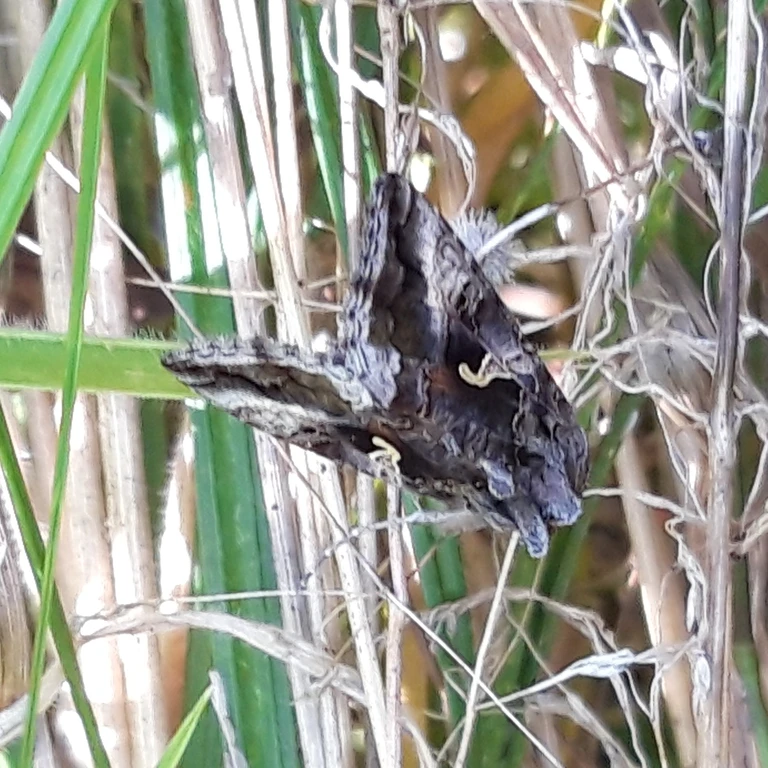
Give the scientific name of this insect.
Autographa gamma
